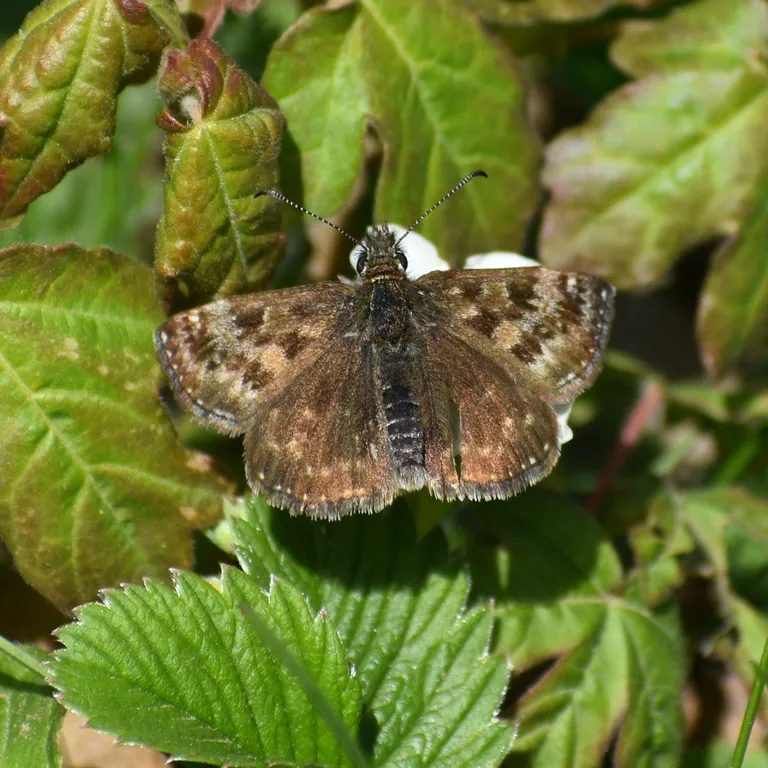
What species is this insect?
Erynnis tages
